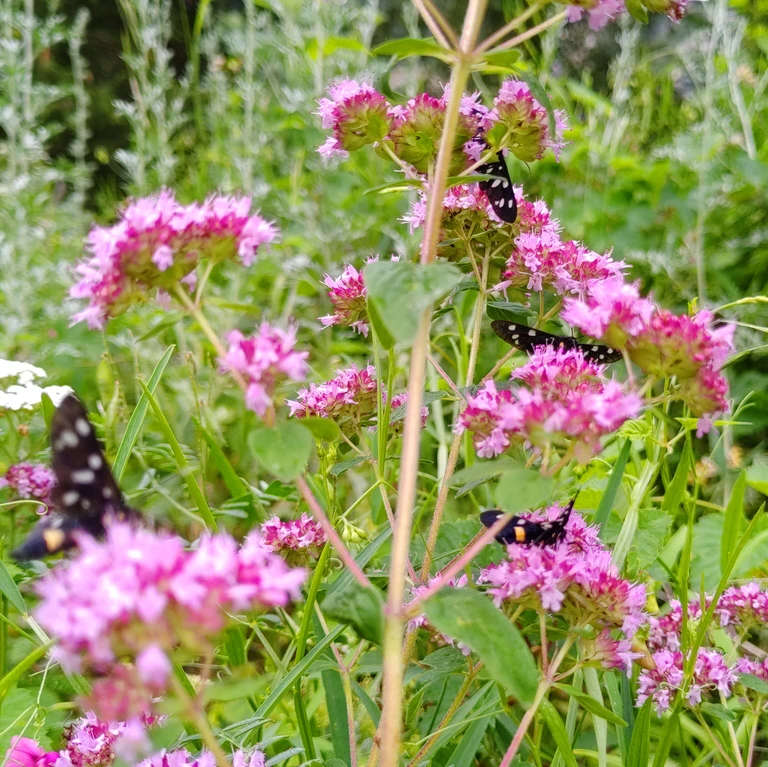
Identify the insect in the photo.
Amata phegea
